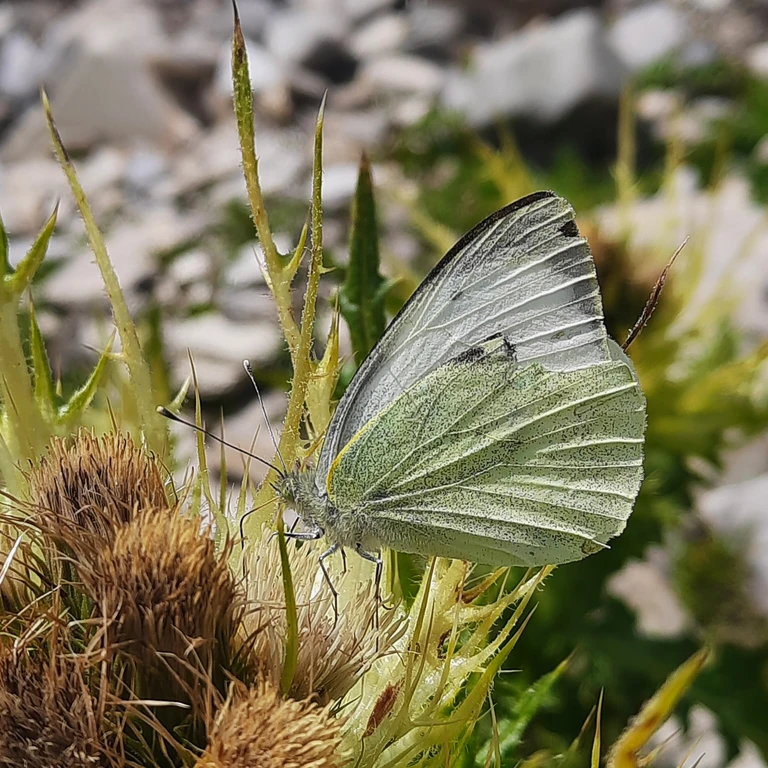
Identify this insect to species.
Pieris brassicae
